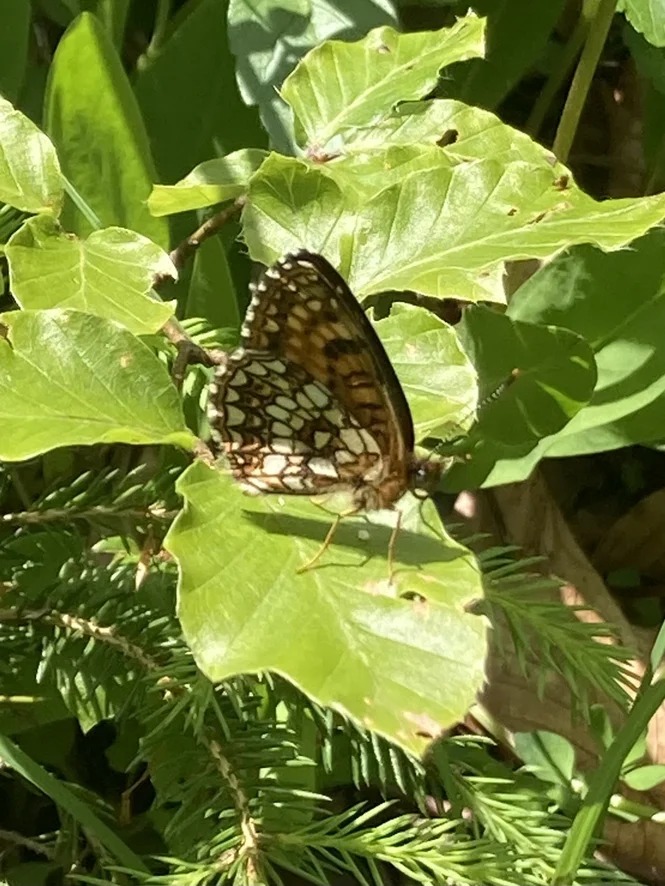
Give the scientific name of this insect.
Melitaea diamina
